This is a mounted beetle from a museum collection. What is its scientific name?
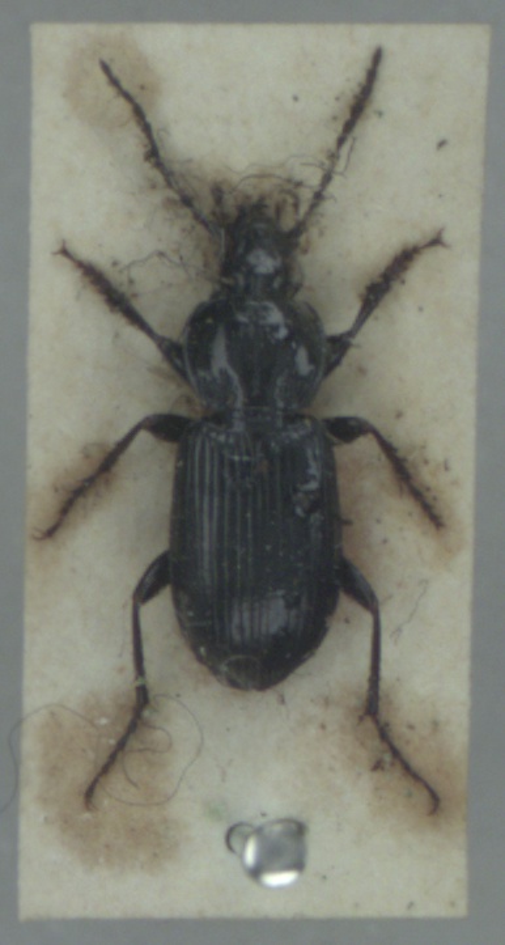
Pterostichus nigrita
